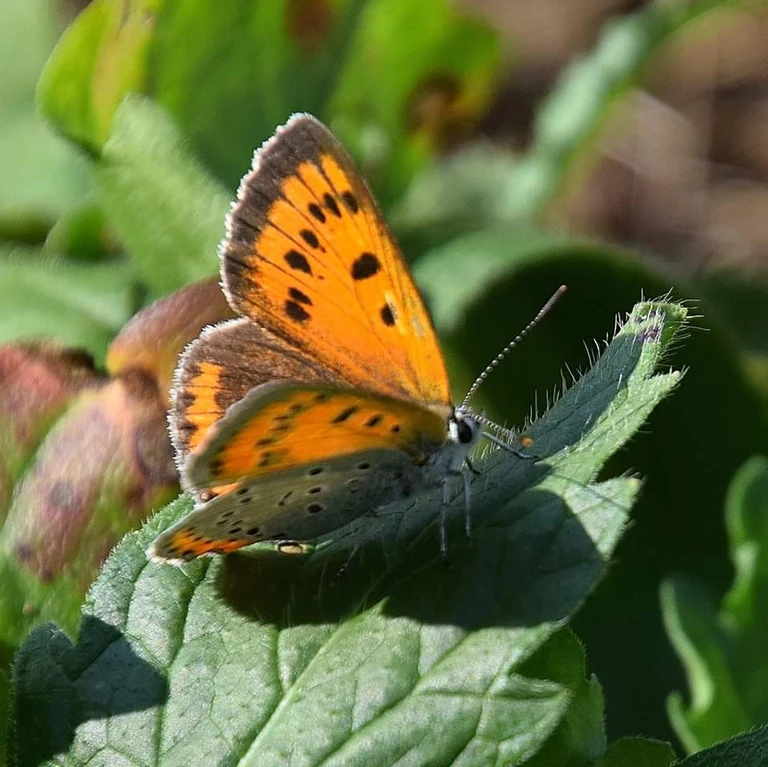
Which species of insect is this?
Lycaena dispar
